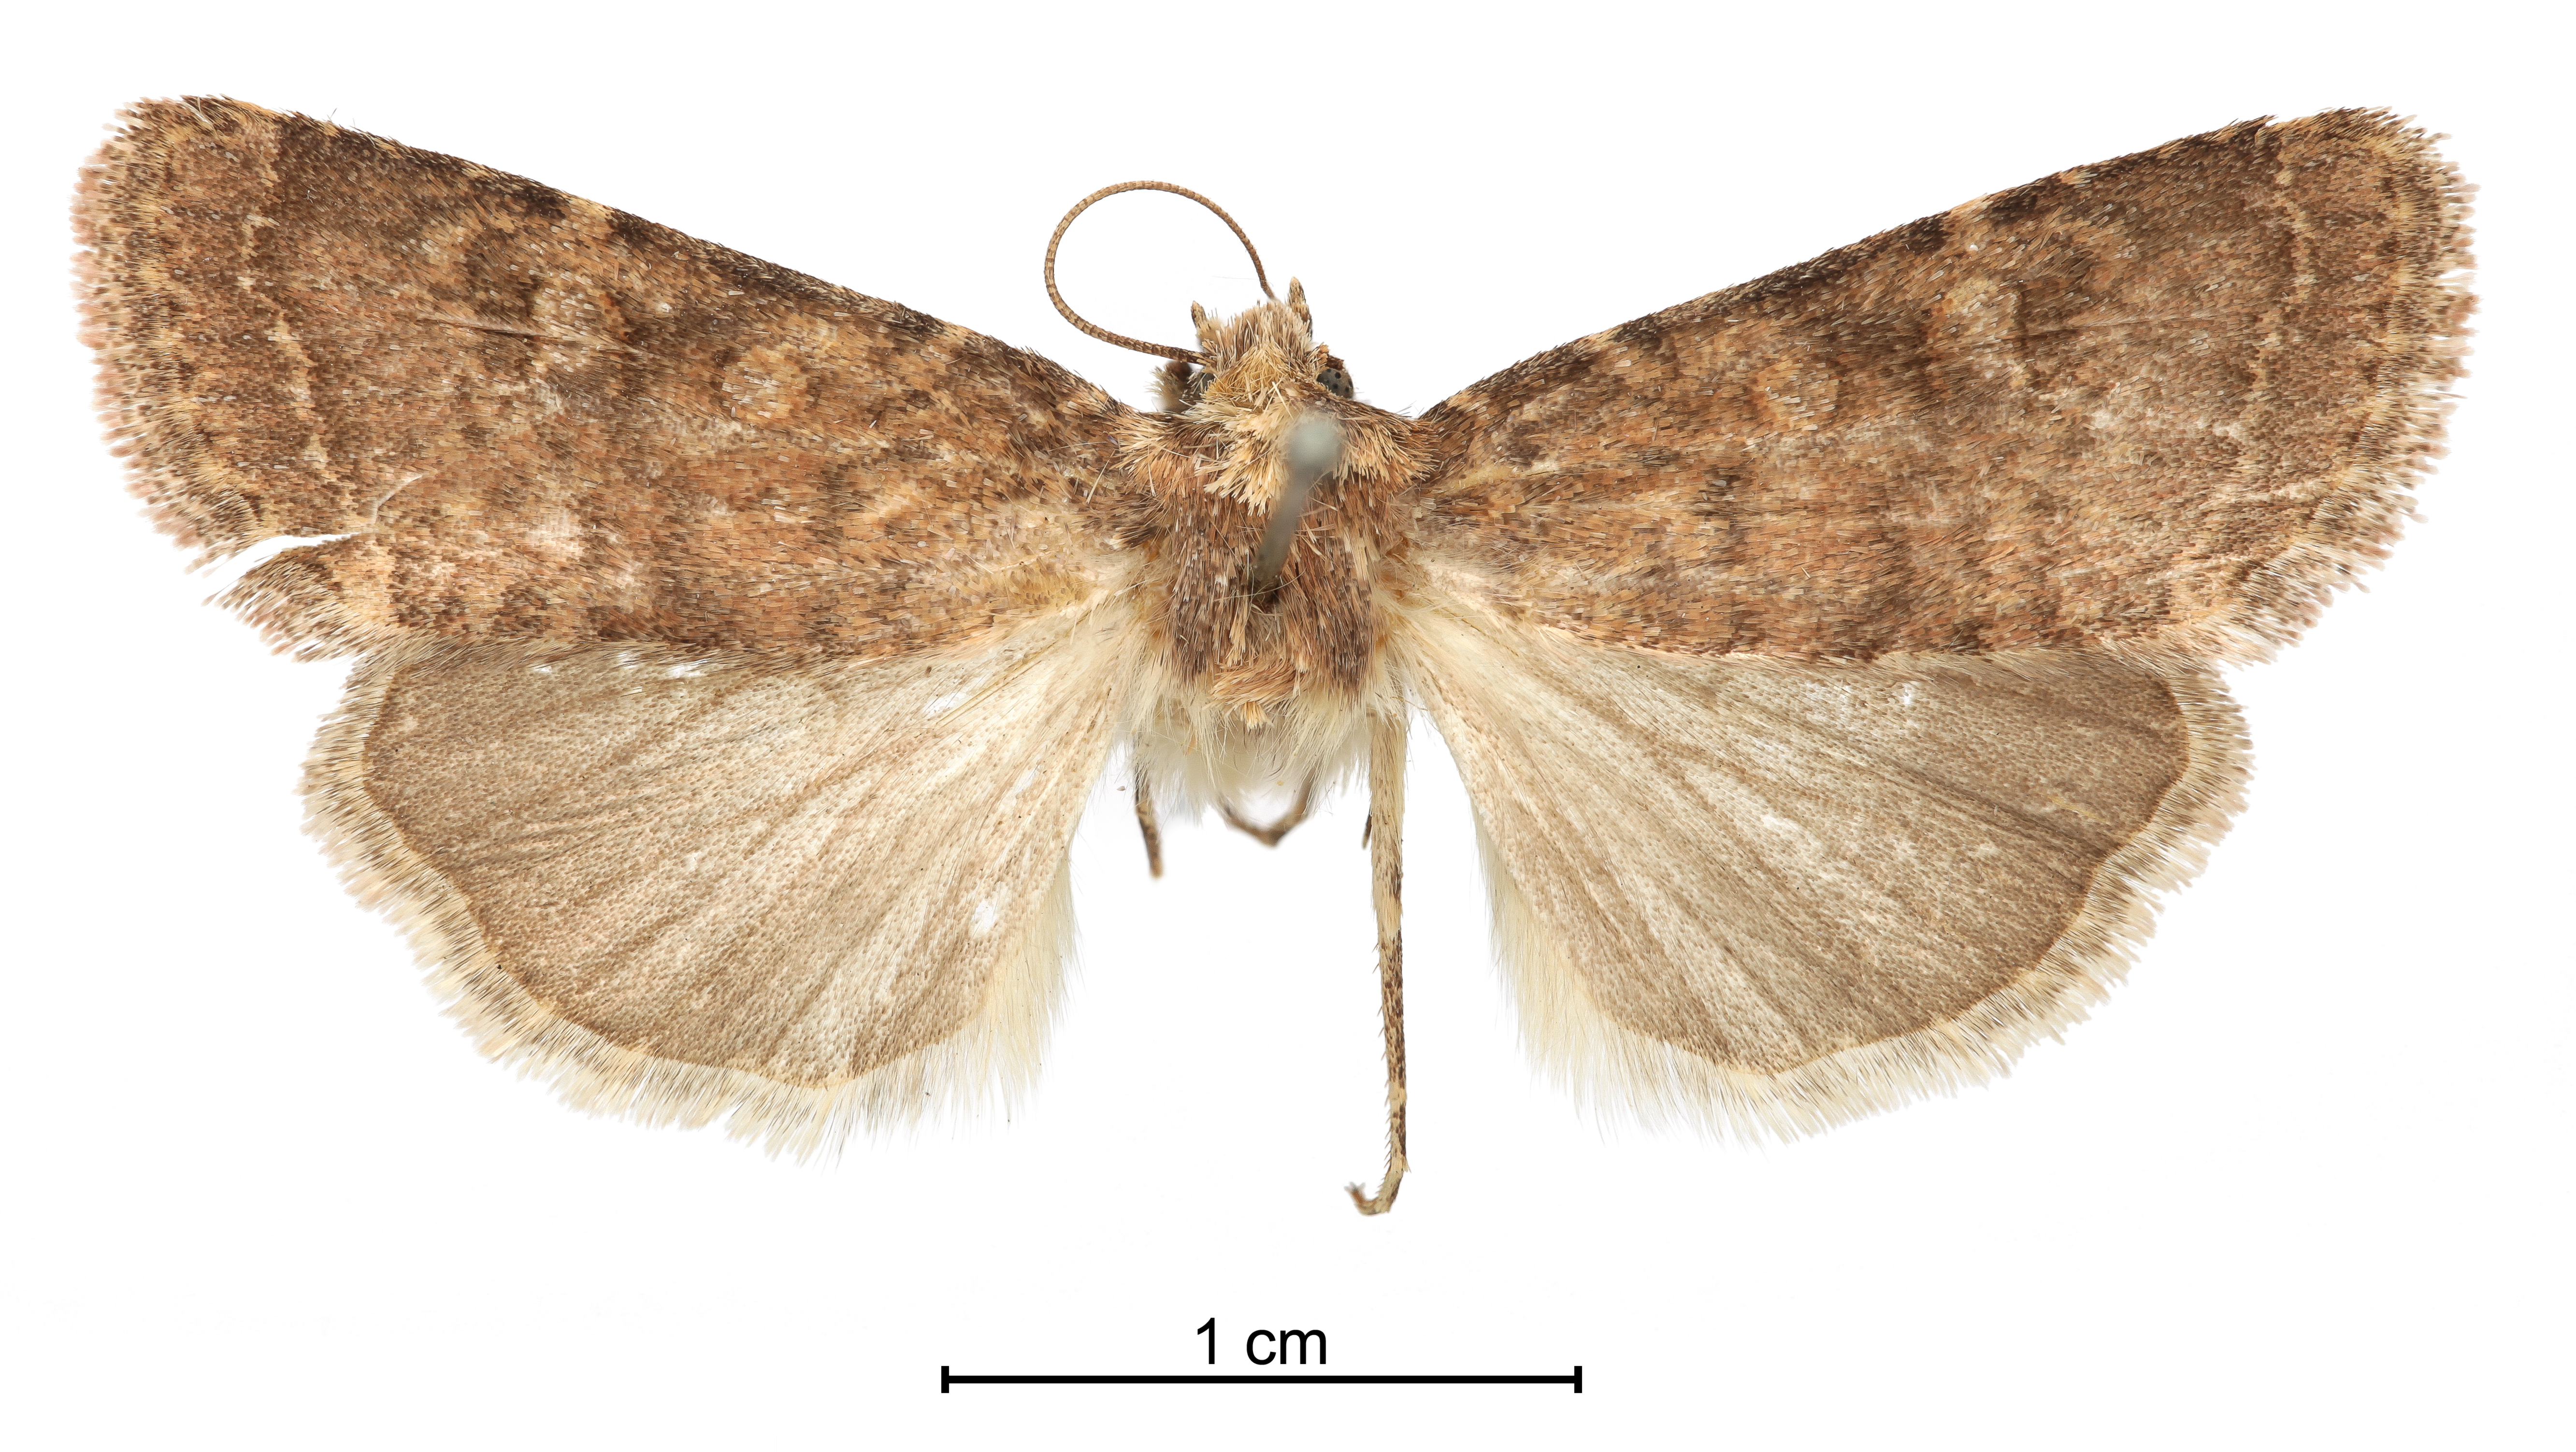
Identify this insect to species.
Mamestra bolteri
